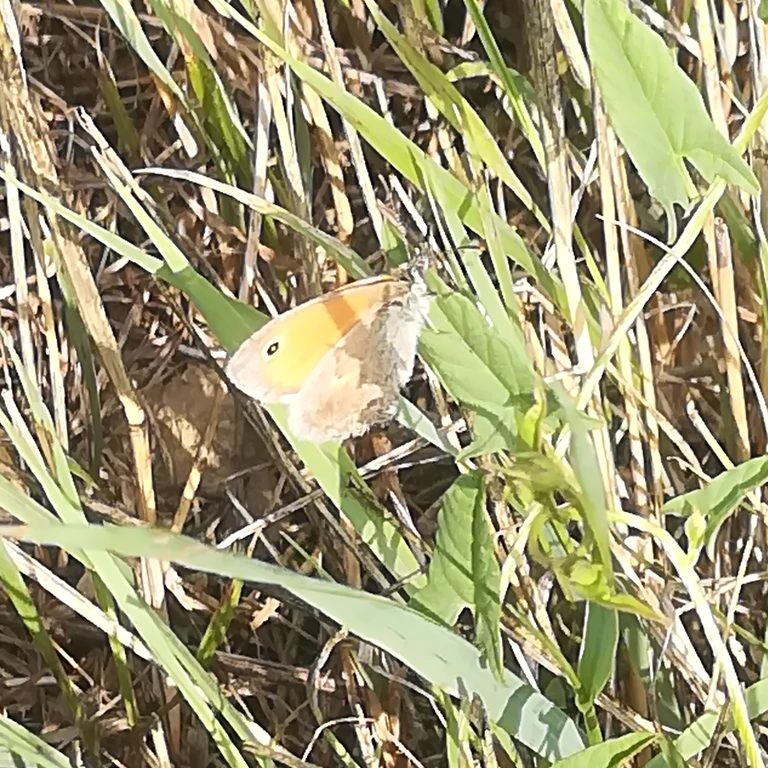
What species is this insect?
Coenonympha pamphilus
